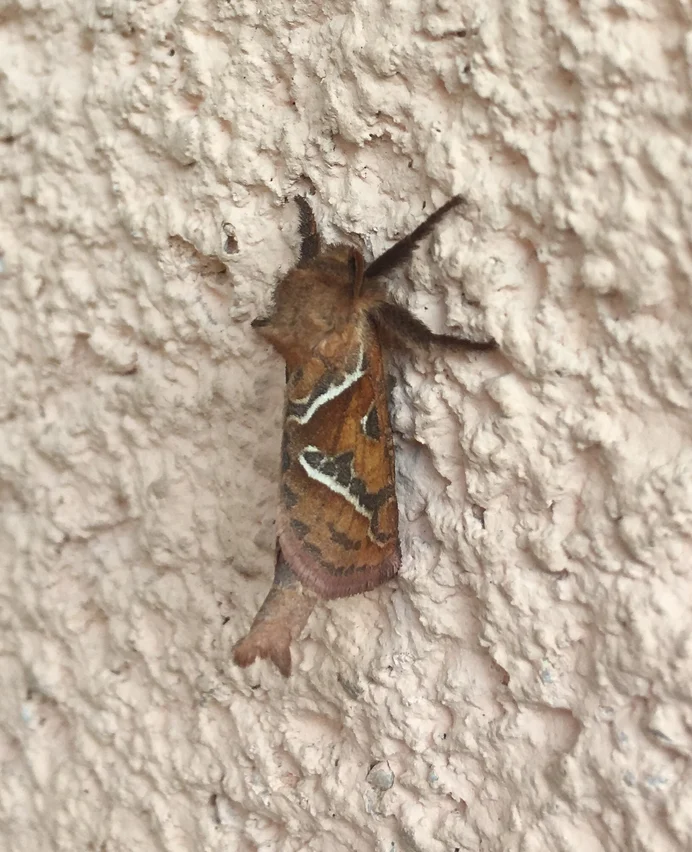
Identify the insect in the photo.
Triodia sylvina
